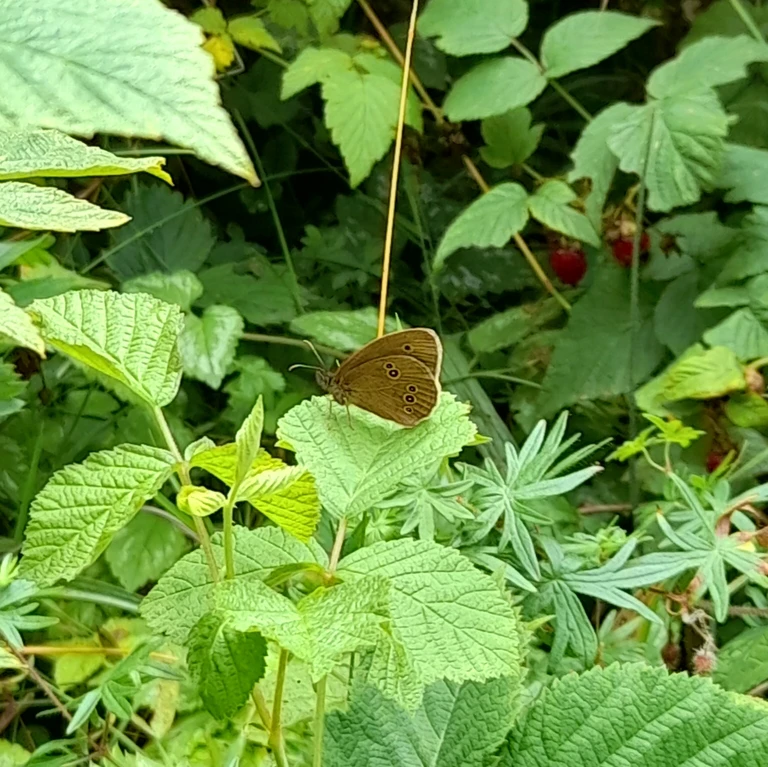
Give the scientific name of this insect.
Aphantopus hyperantus
